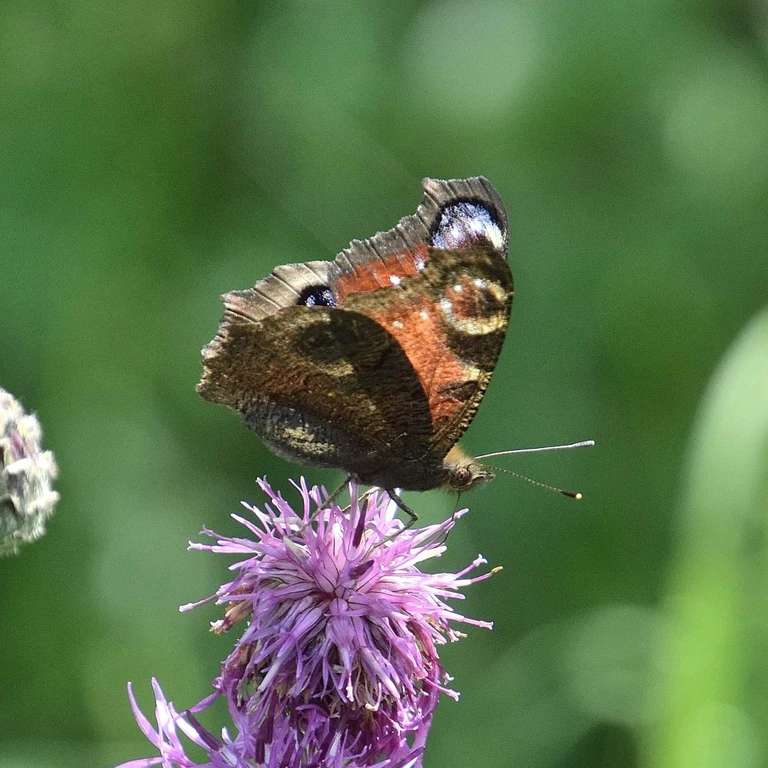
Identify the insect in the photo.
Aglais io
